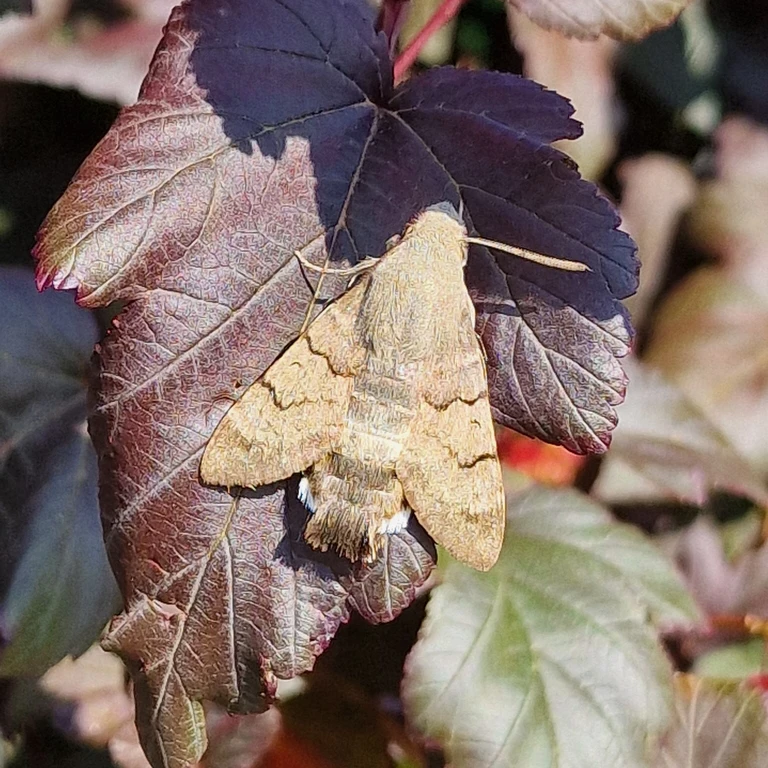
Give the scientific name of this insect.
Macroglossum stellatarum
